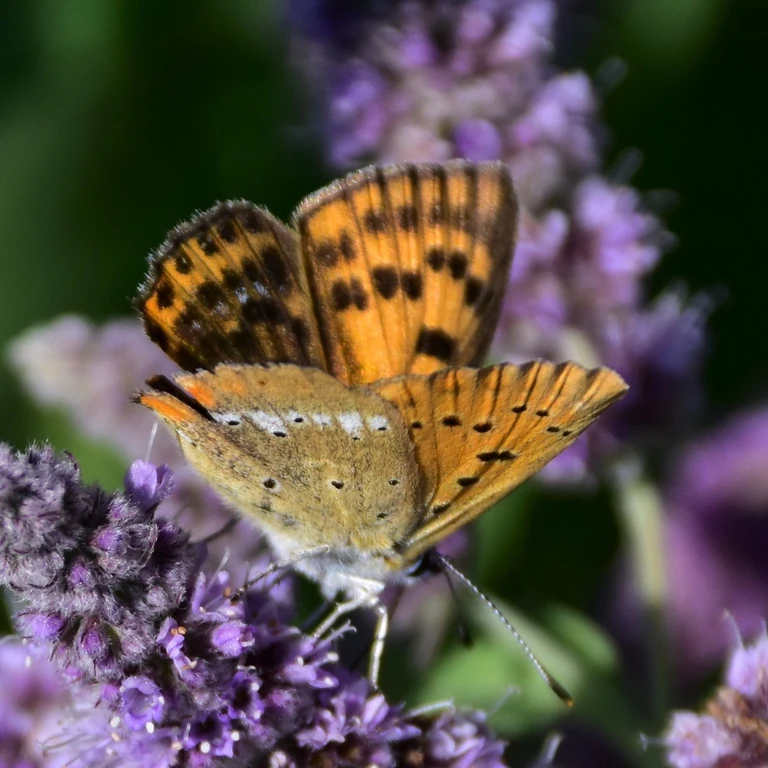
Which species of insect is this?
Lycaena virgaureae
